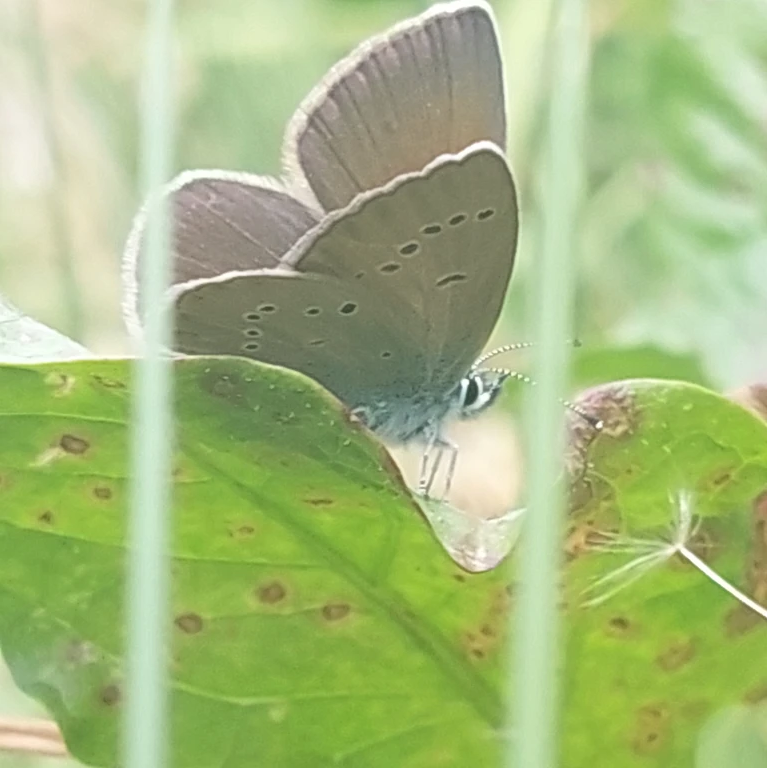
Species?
Cyaniris semiargus
